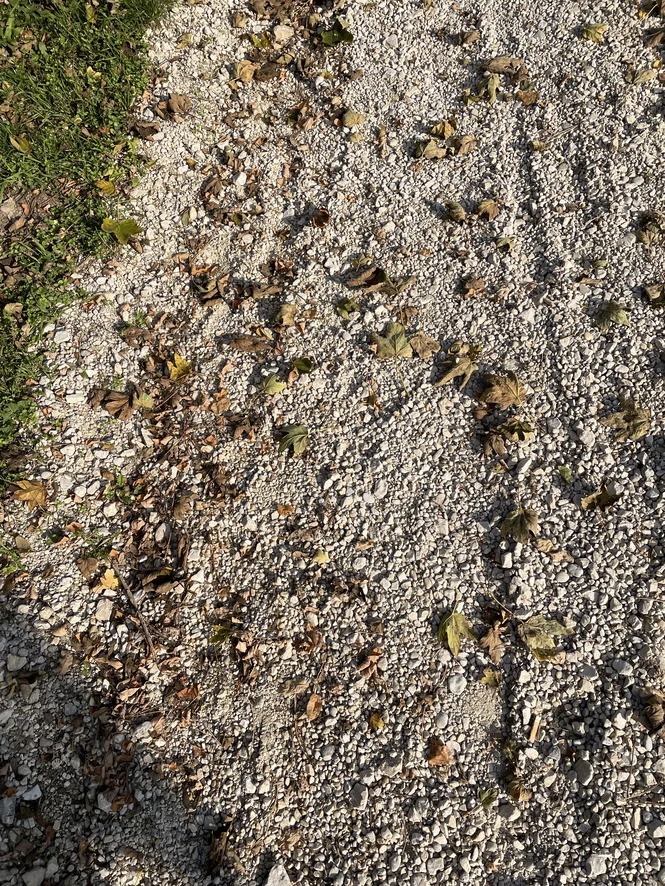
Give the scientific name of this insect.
Vanessa atalanta
